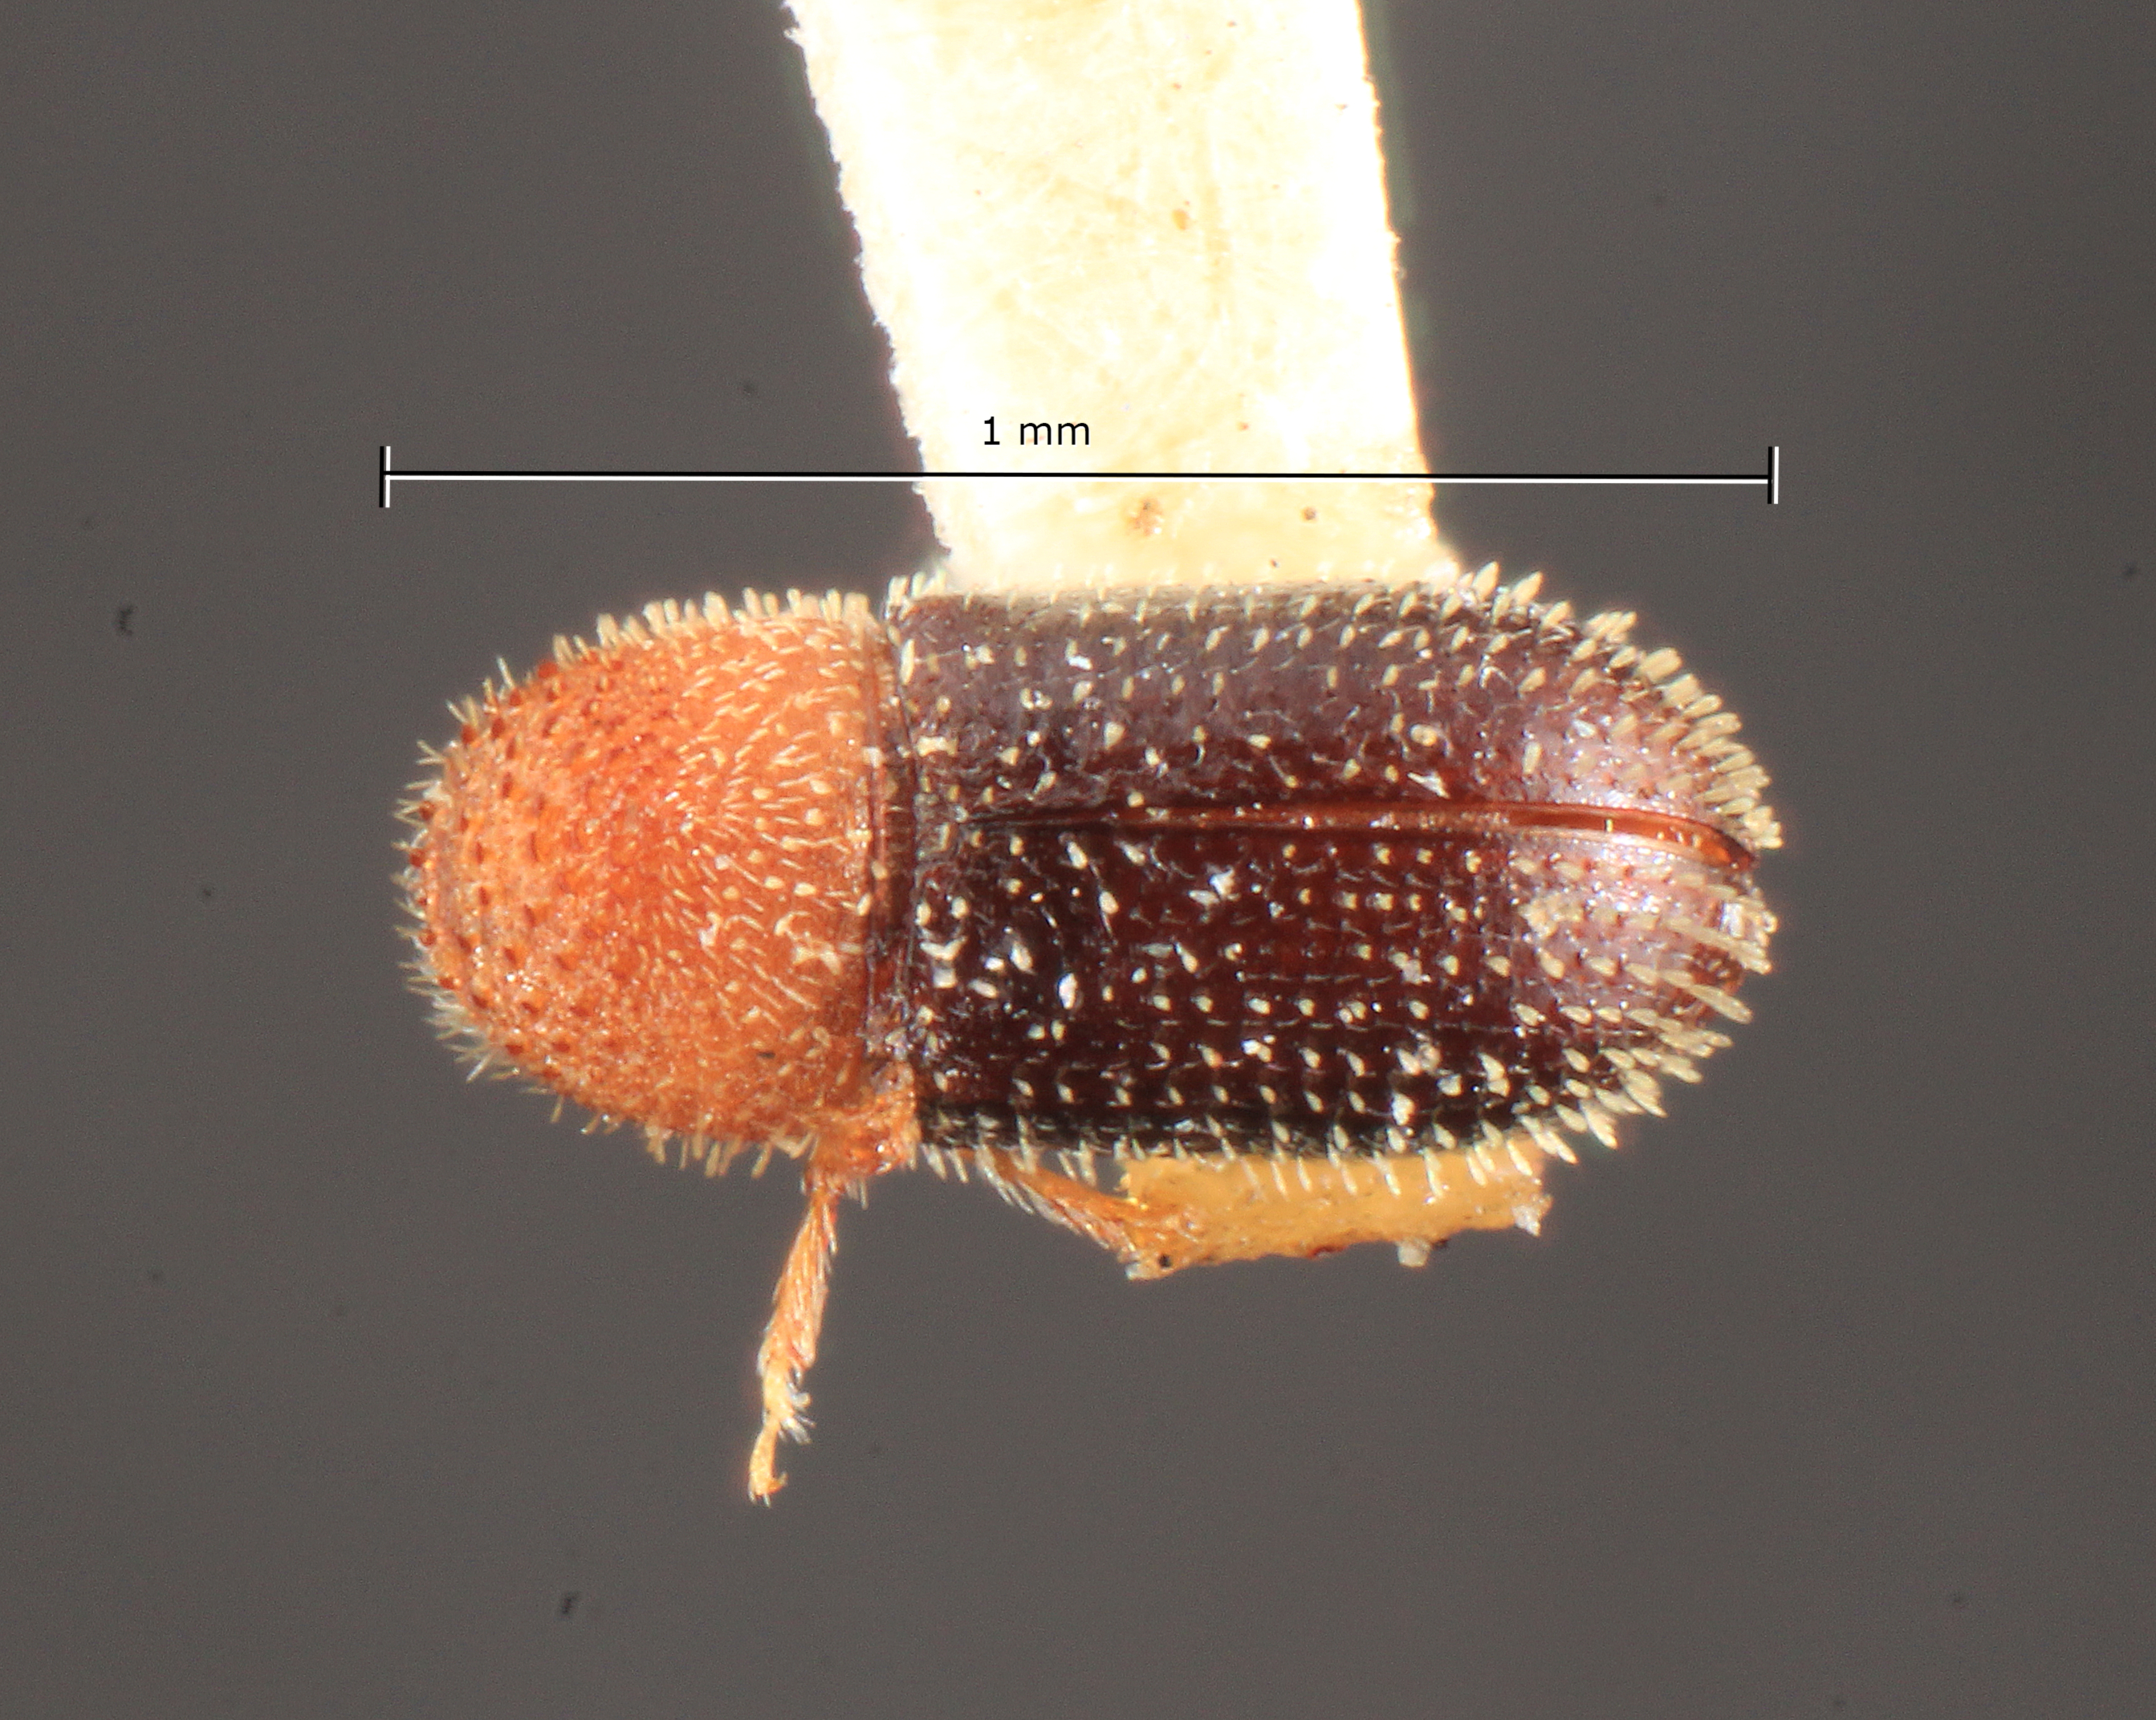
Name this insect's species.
Stephanoderes flavicollis
